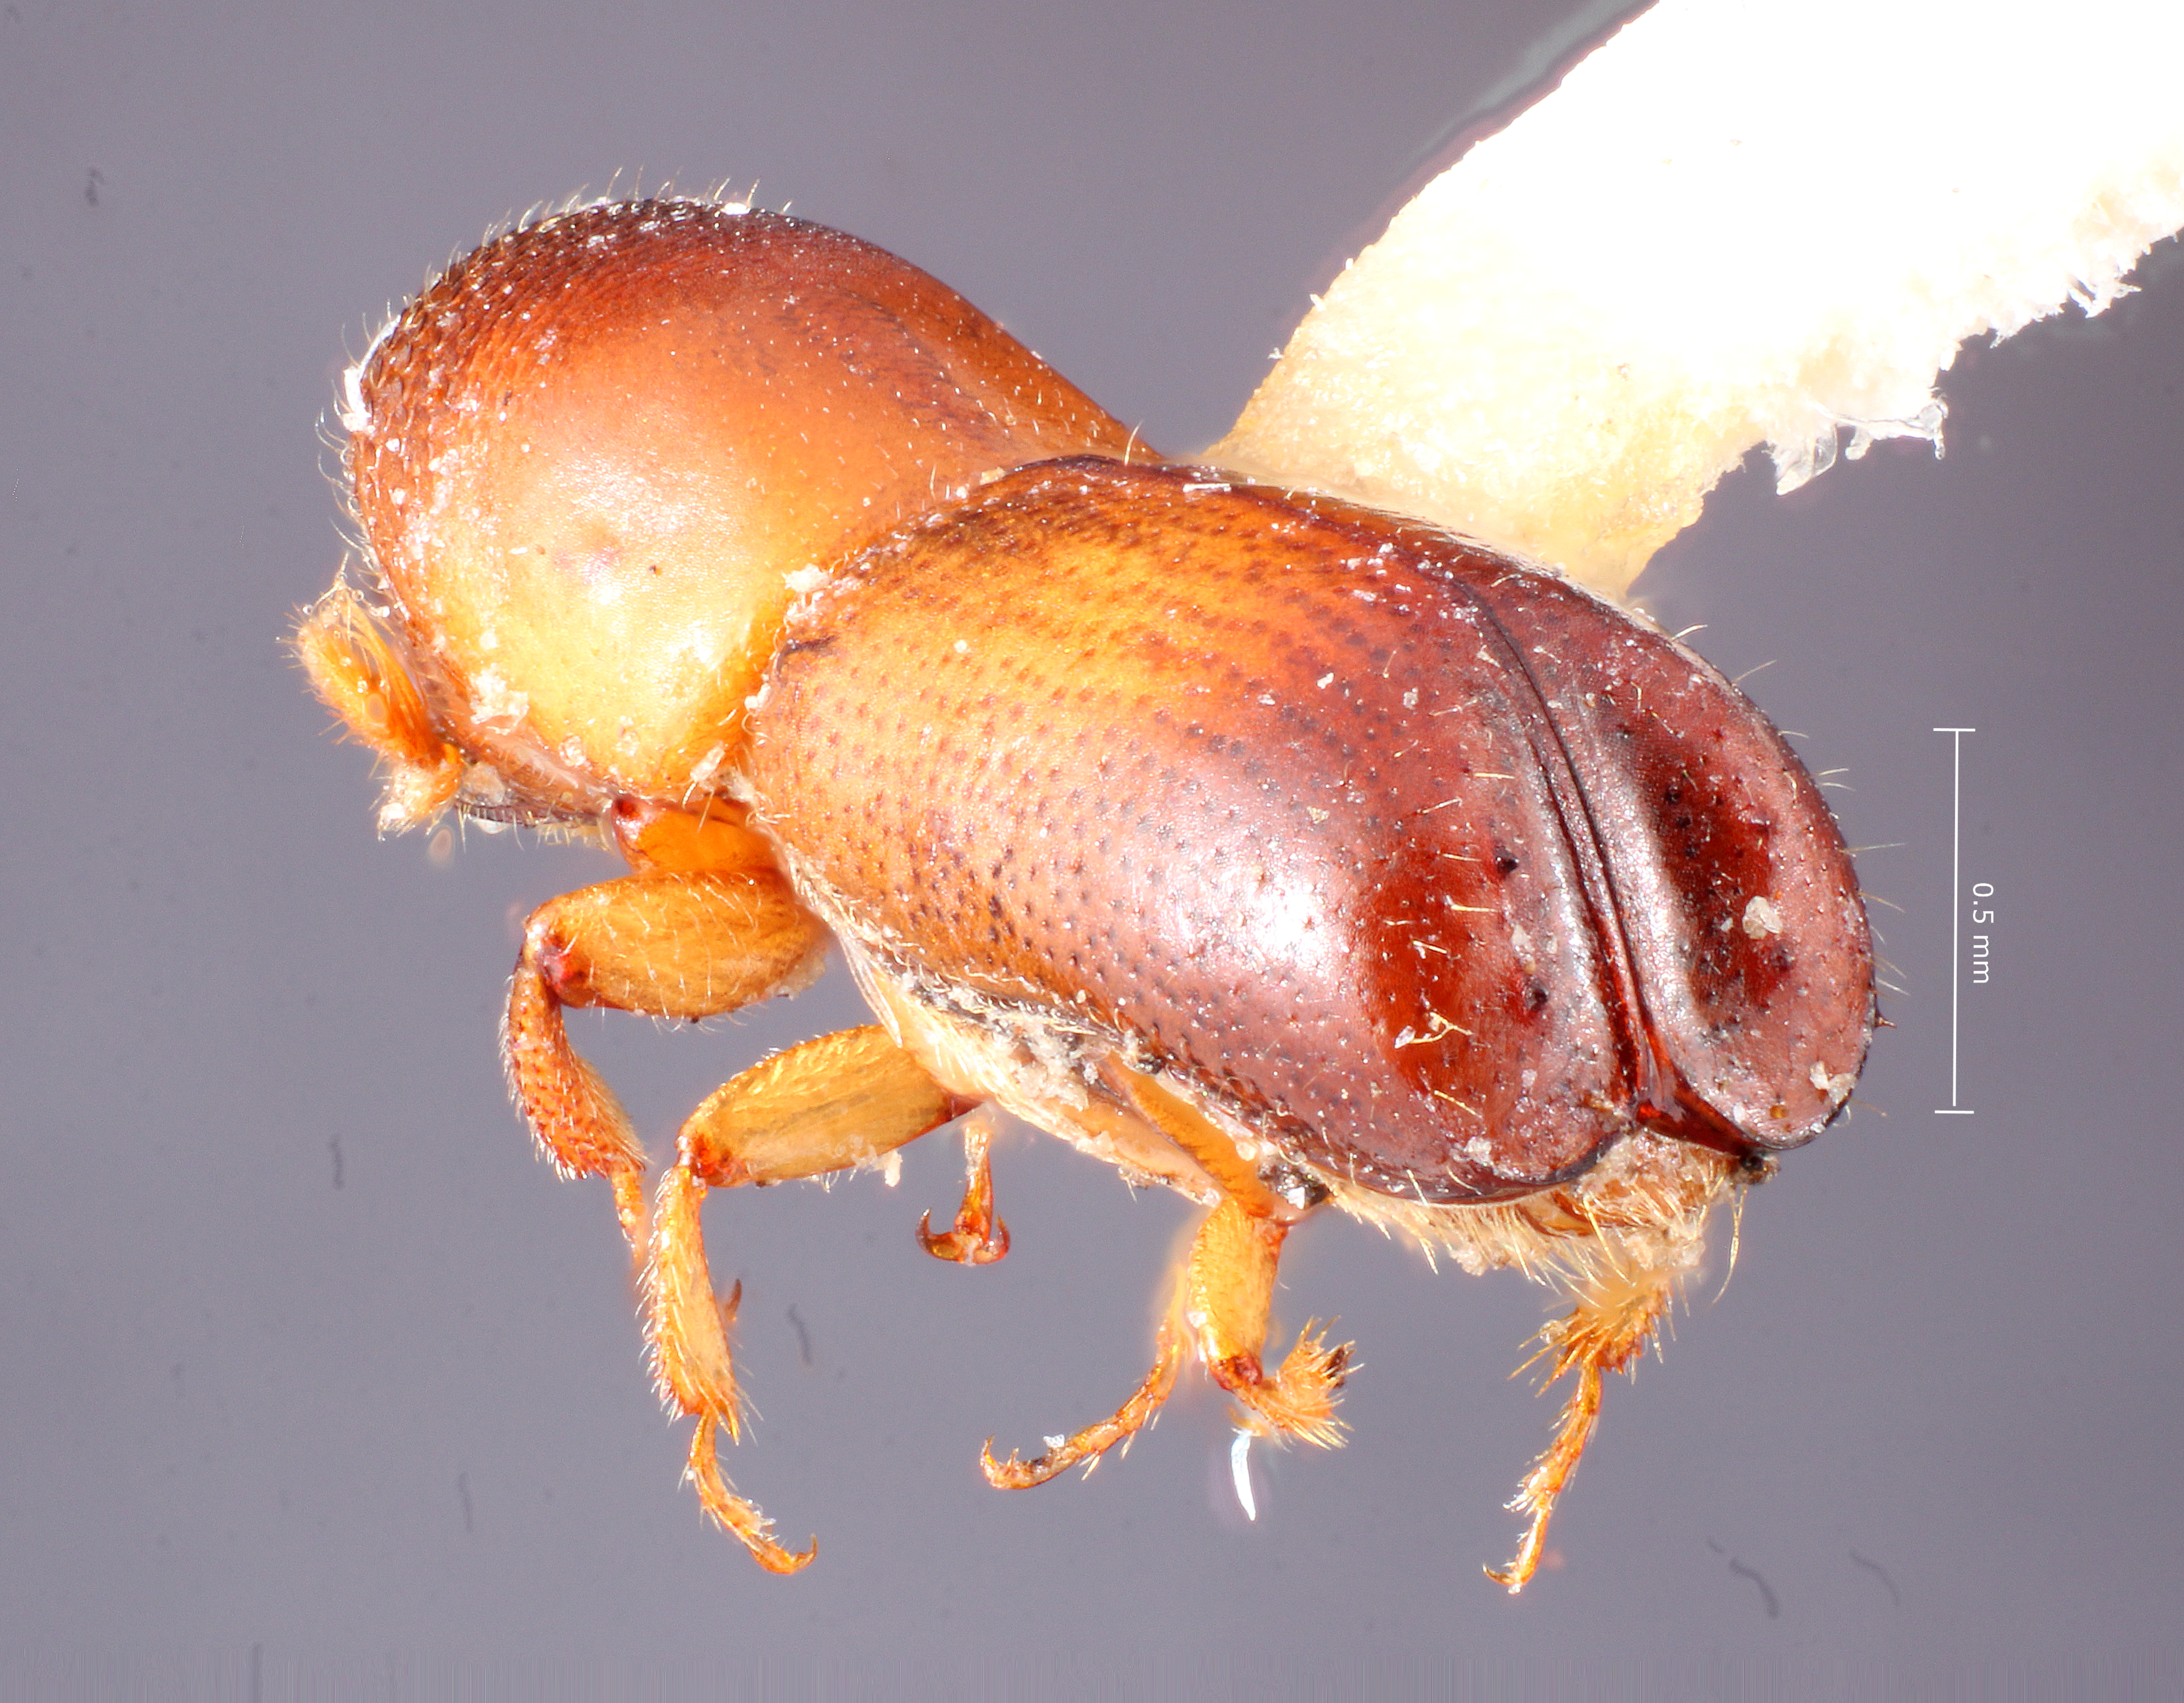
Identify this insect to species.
Monarthrum subgranulatum
